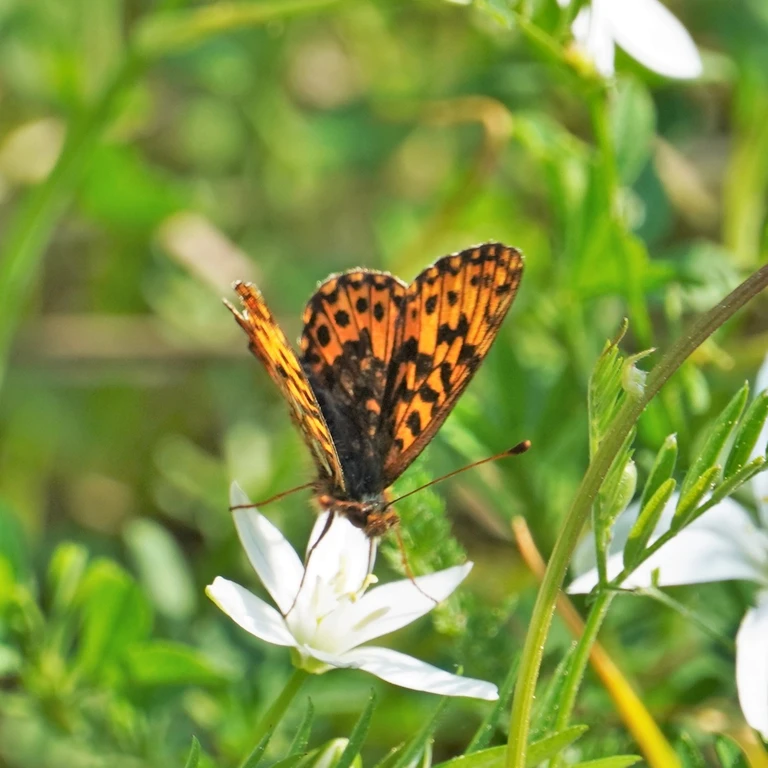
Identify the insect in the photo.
Boloria dia
